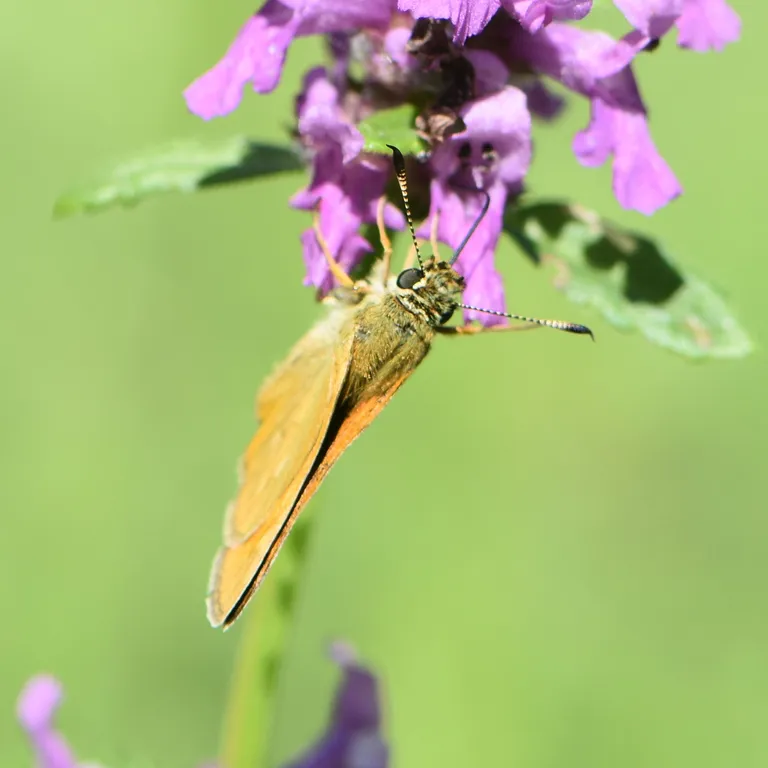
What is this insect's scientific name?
Ochlodes sylvanus (also Ochlodes venata)
